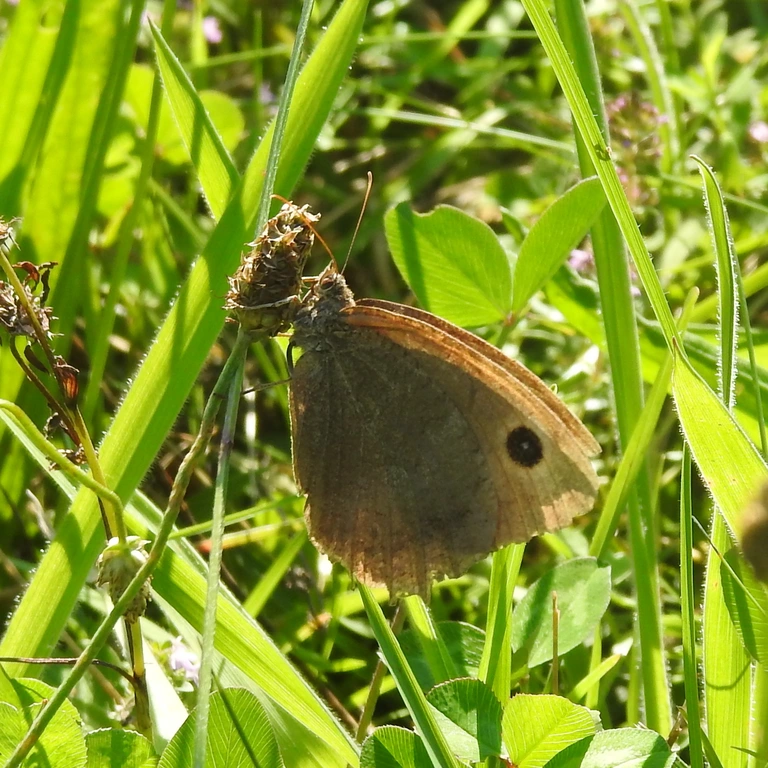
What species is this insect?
Minois dryas
